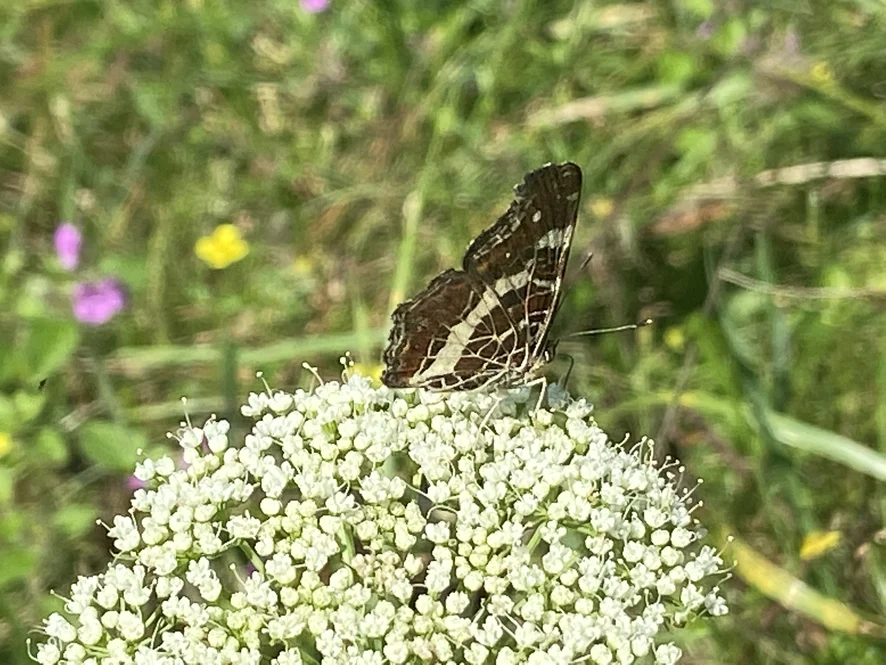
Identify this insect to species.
Araschnia levana
